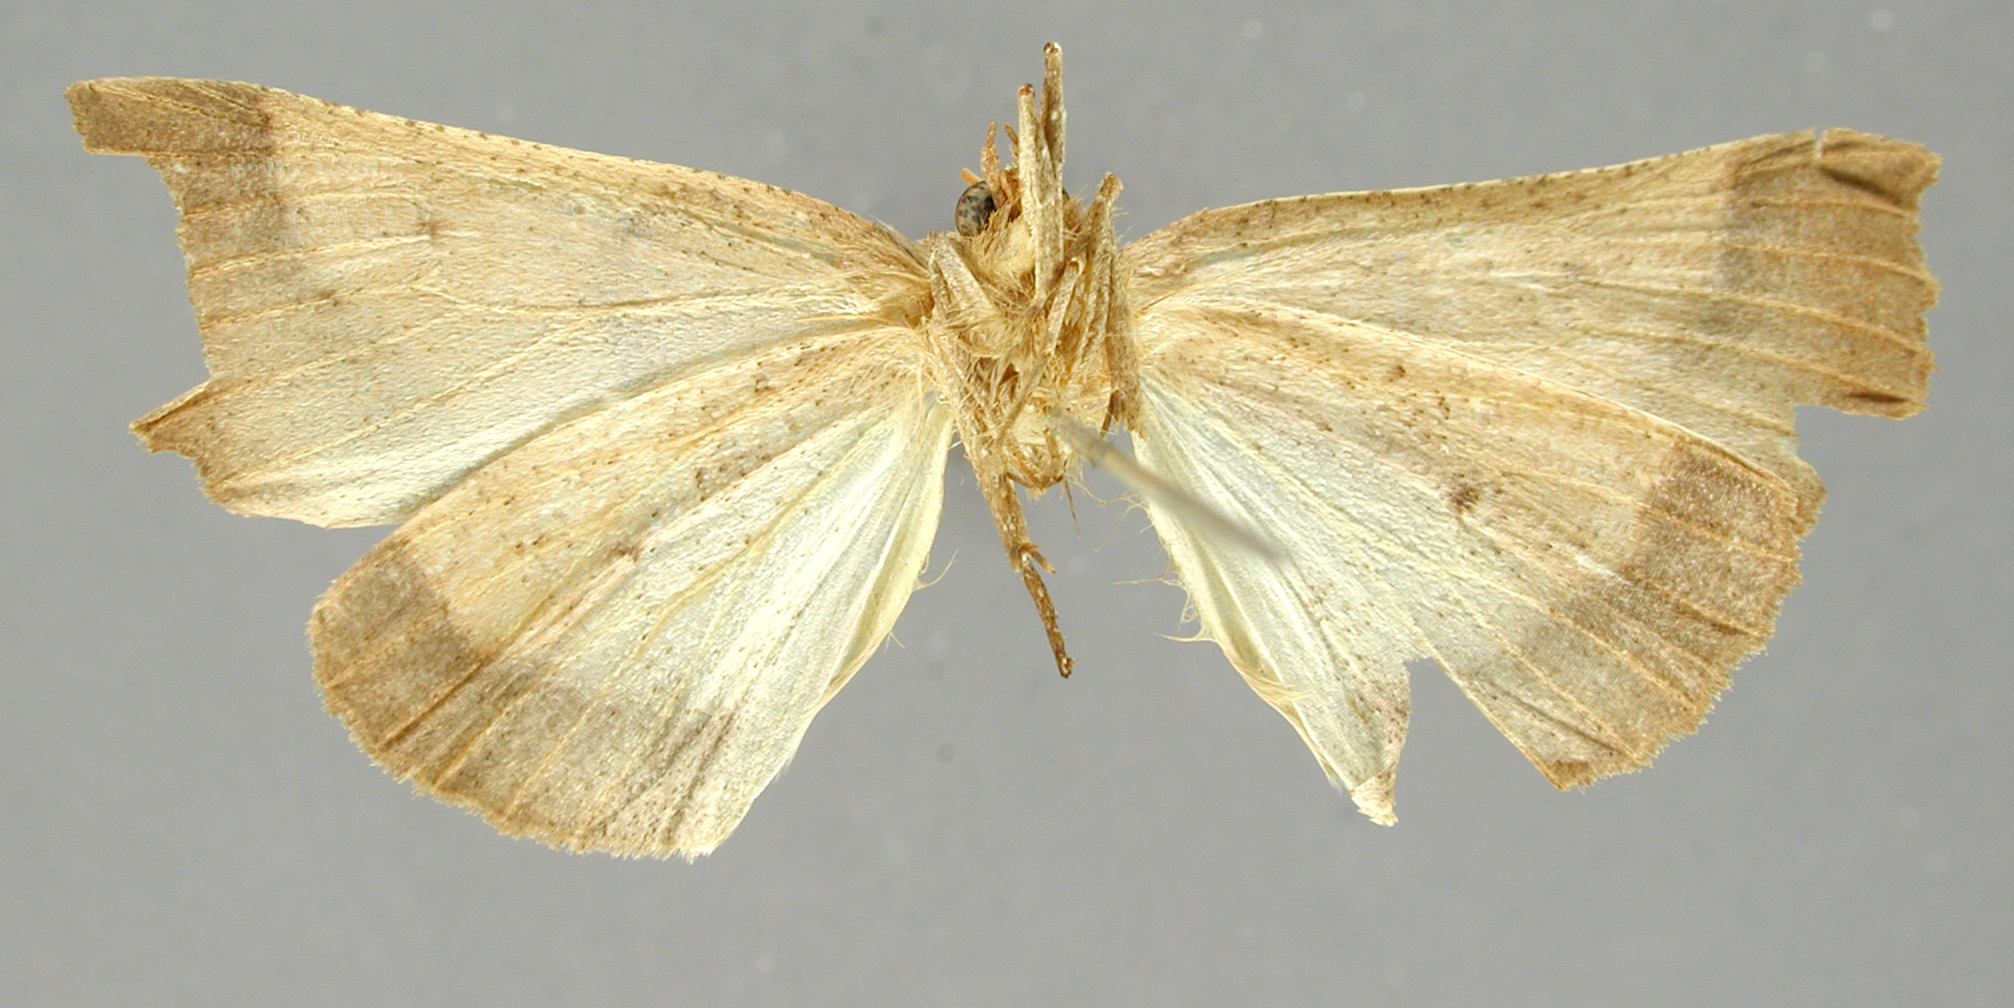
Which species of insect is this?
Dectochilus marginata
